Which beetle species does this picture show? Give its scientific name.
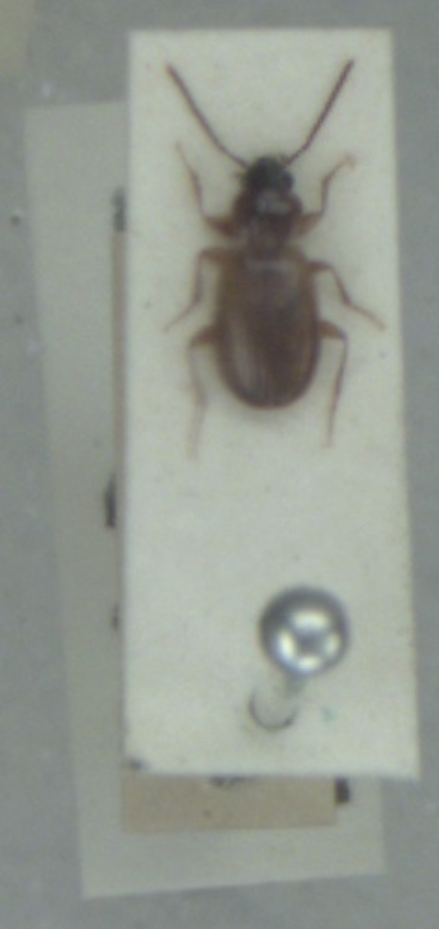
Trechus quadristriatus
